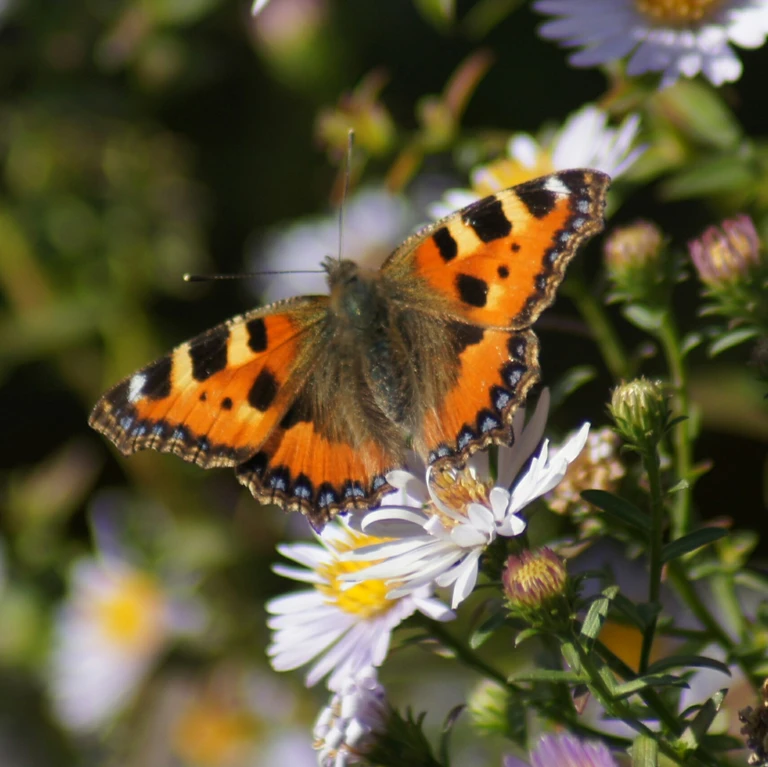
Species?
Aglais urticae
